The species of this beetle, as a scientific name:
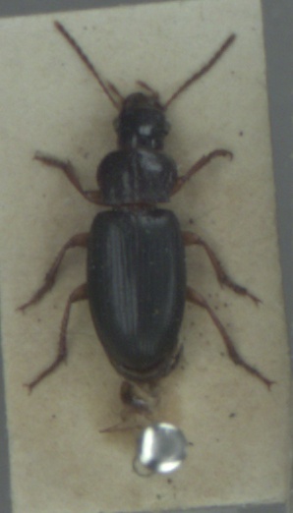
Ophonus rufibarbis
